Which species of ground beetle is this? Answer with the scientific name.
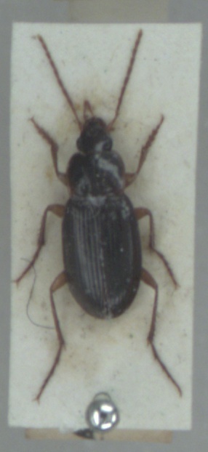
Calathus micropterus
